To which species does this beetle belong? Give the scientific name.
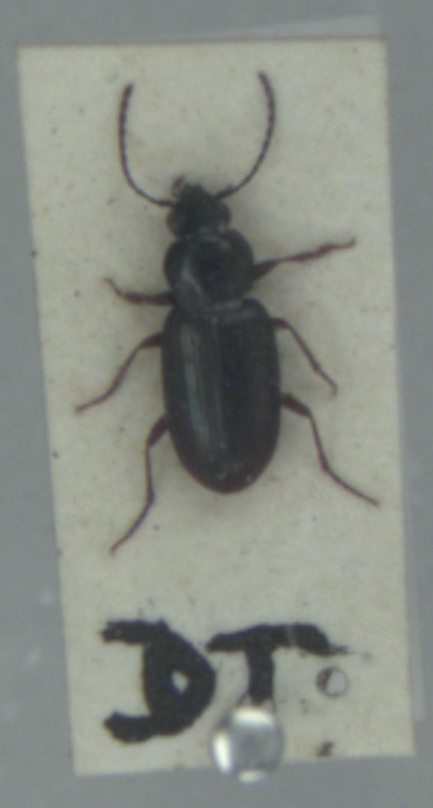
Pogonus chalceus
